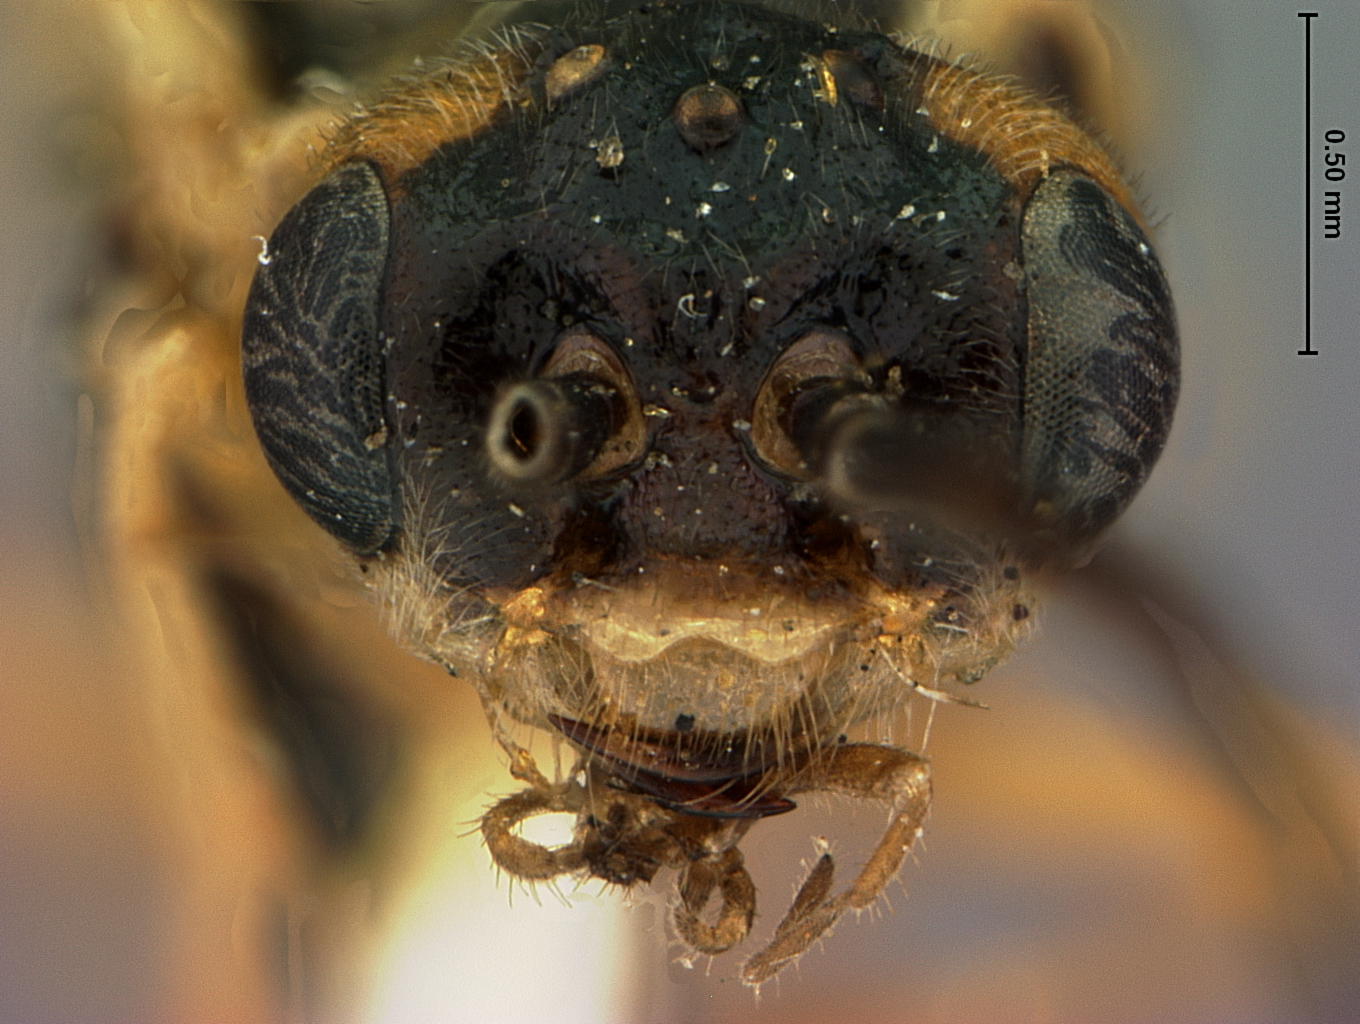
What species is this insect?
Pteronus notatus
